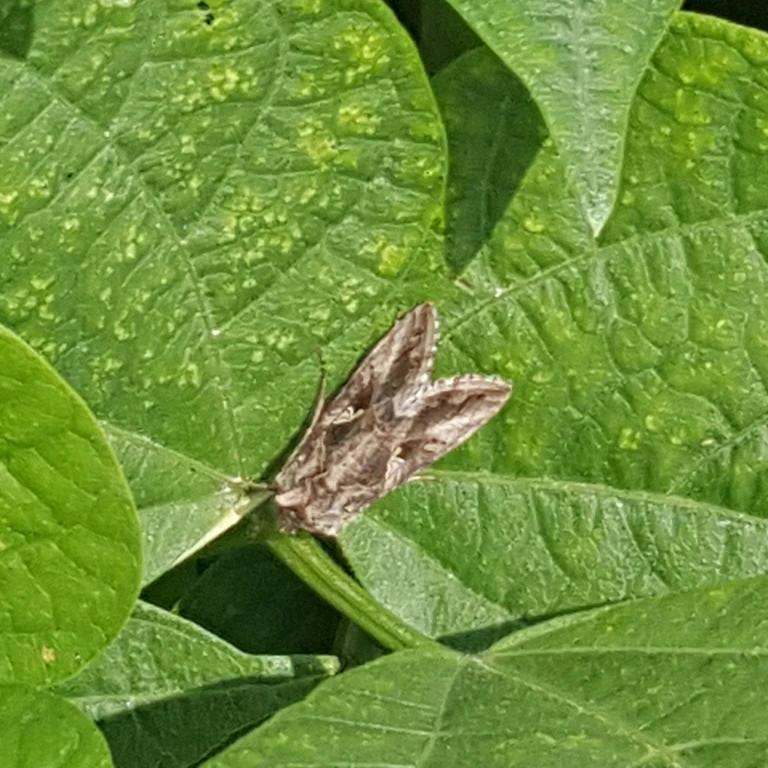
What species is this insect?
Autographa gamma
